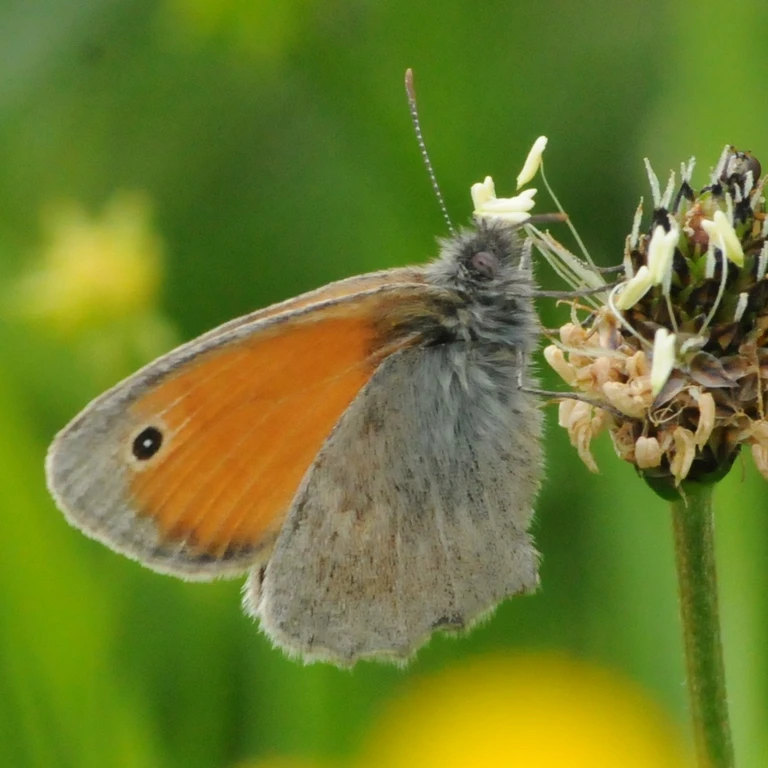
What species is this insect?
Coenonympha pamphilus
